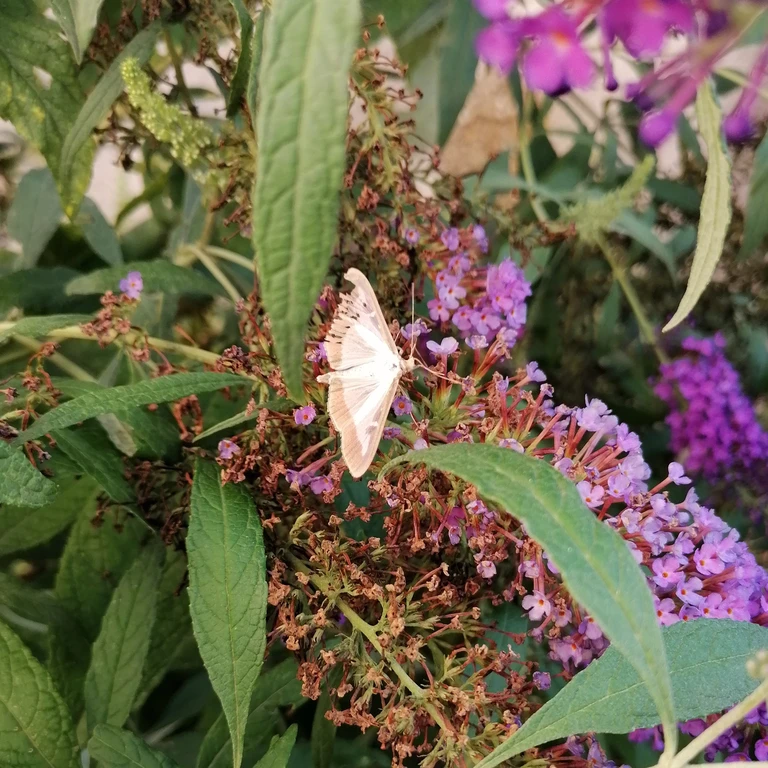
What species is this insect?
Cydalima perspectalis
